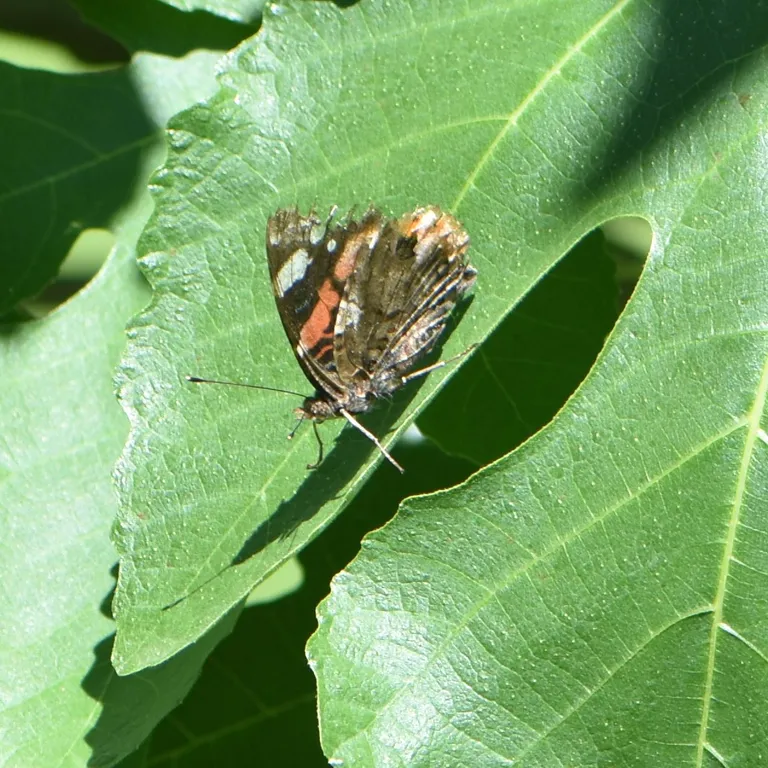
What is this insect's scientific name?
Vanessa atalanta
